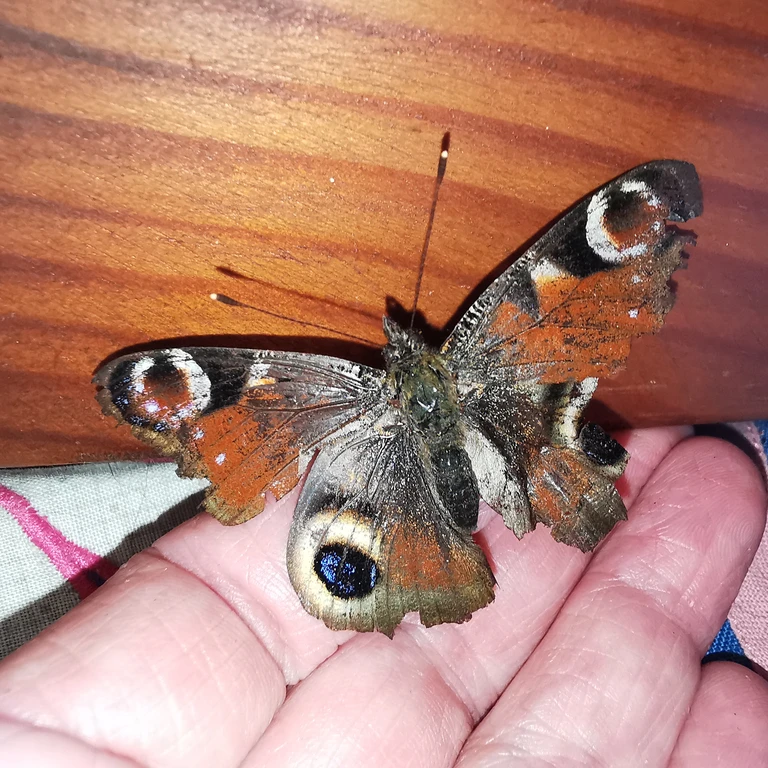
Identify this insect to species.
Aglais io
